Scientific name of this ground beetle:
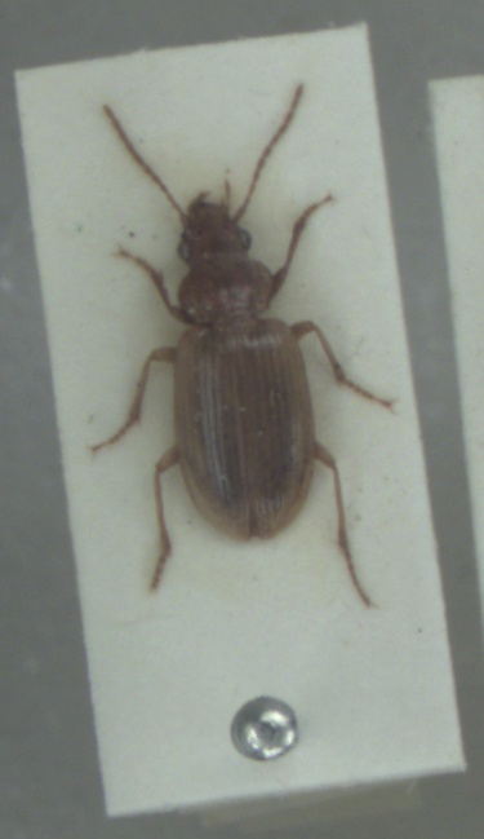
Dicheirotrichus obsoletus
